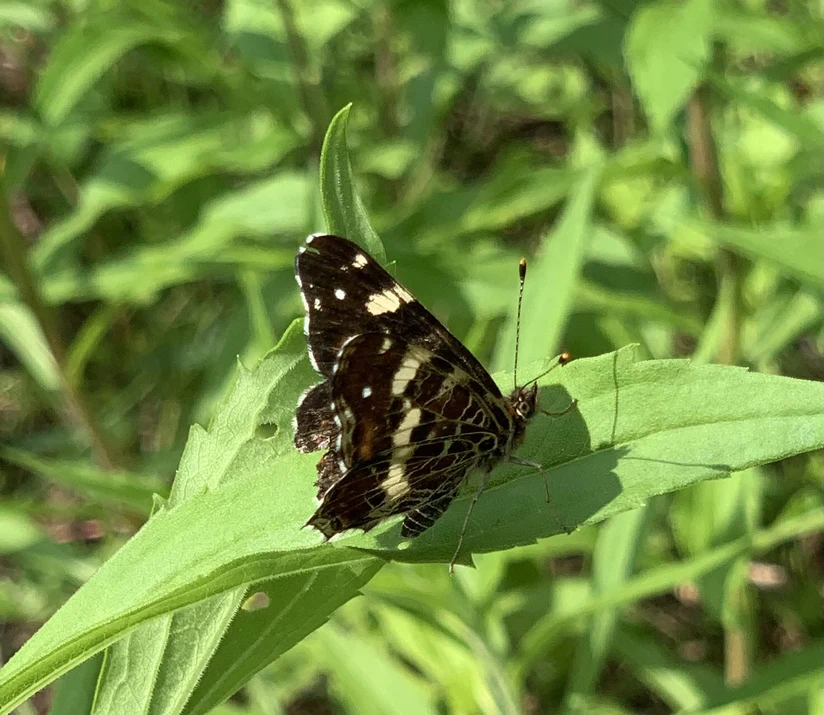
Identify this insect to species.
Araschnia levana
